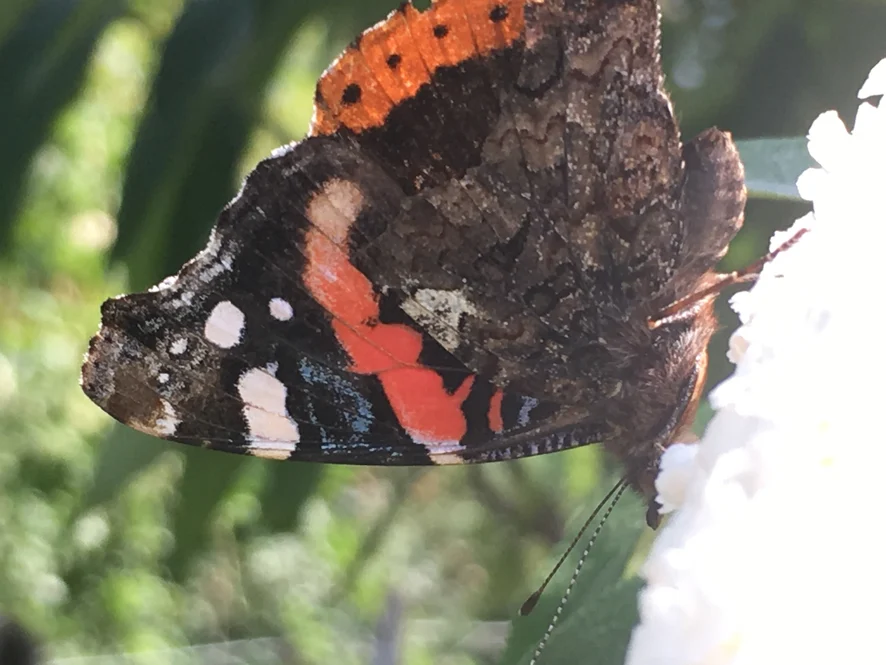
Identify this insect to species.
Vanessa atalanta
